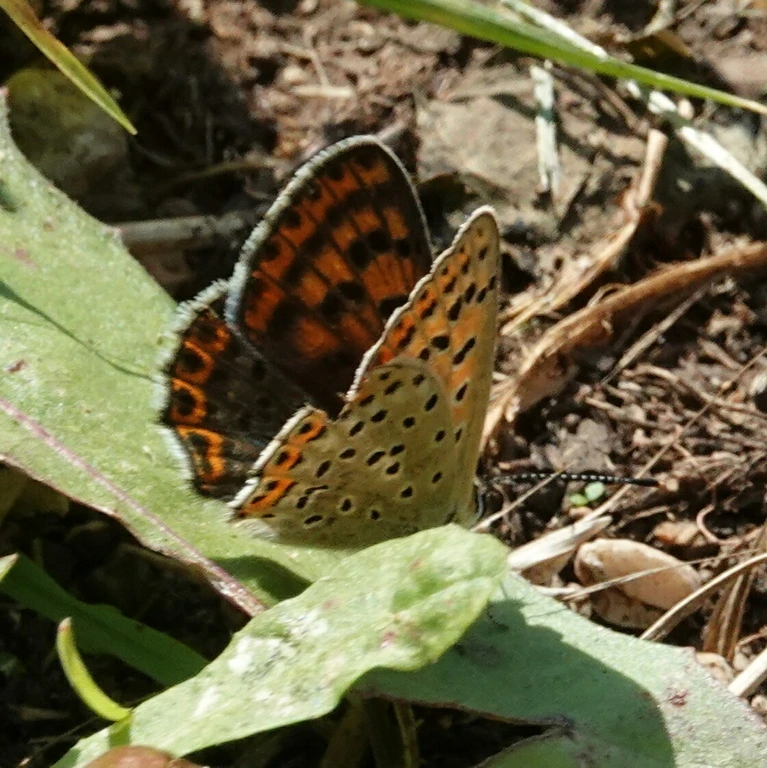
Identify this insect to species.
Lycaena tityrus (also Loweia tityrus)
